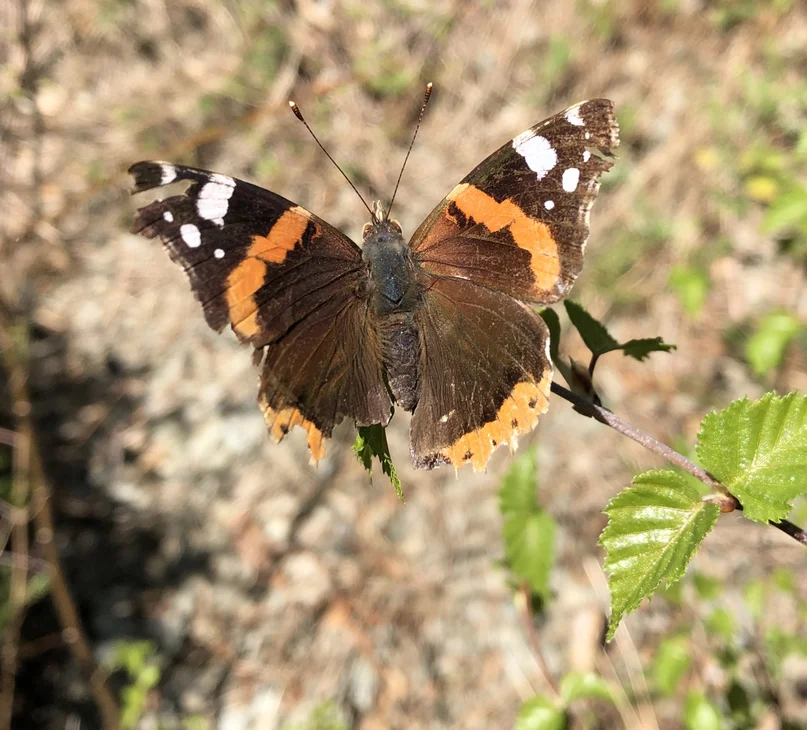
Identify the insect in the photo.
Vanessa atalanta
